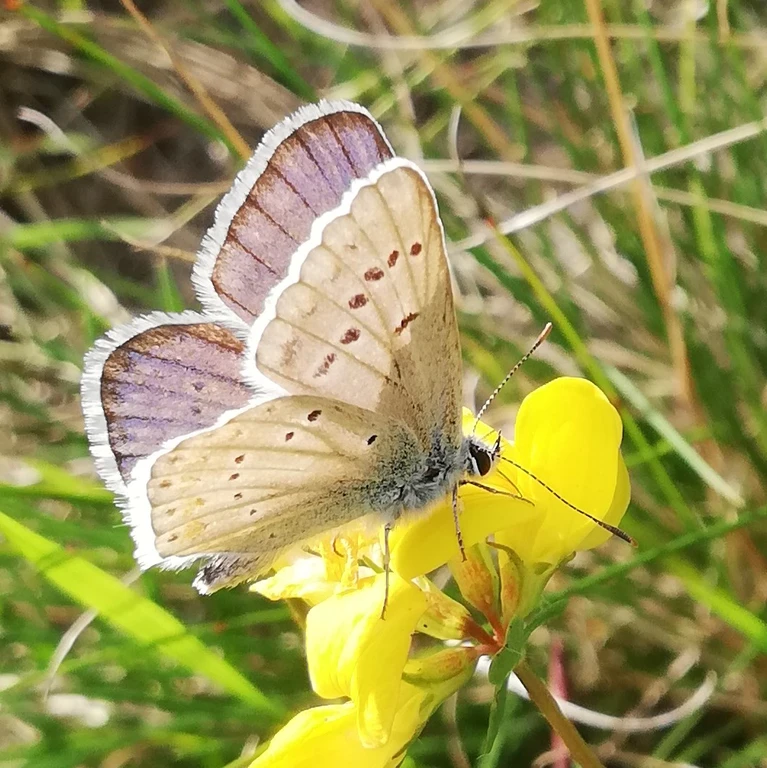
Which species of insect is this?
Polyommatus dorylas
